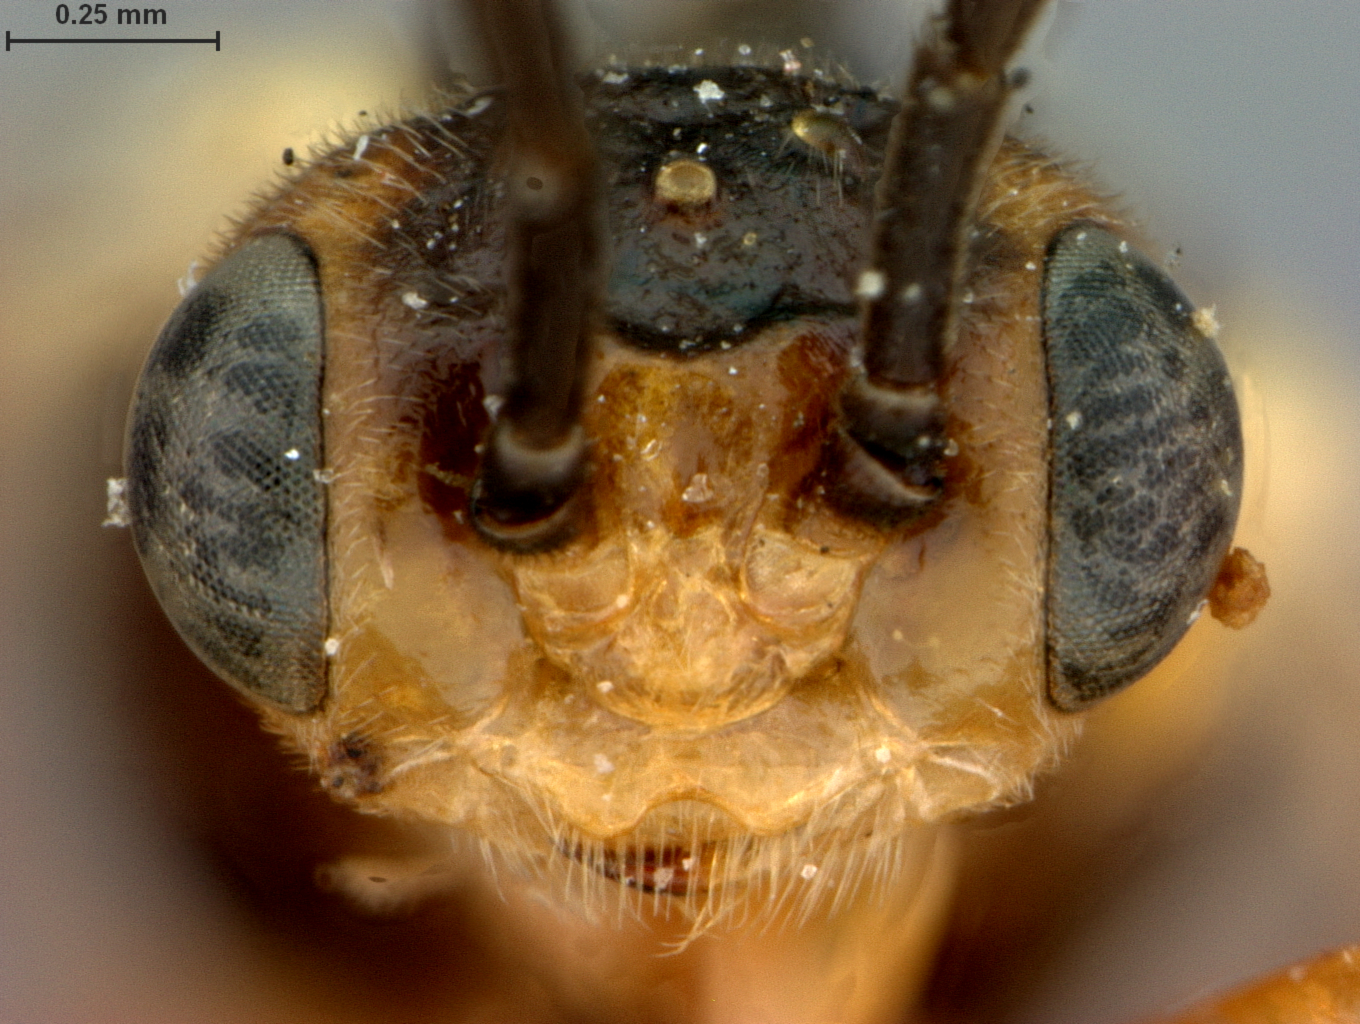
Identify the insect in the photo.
Pontania consors
